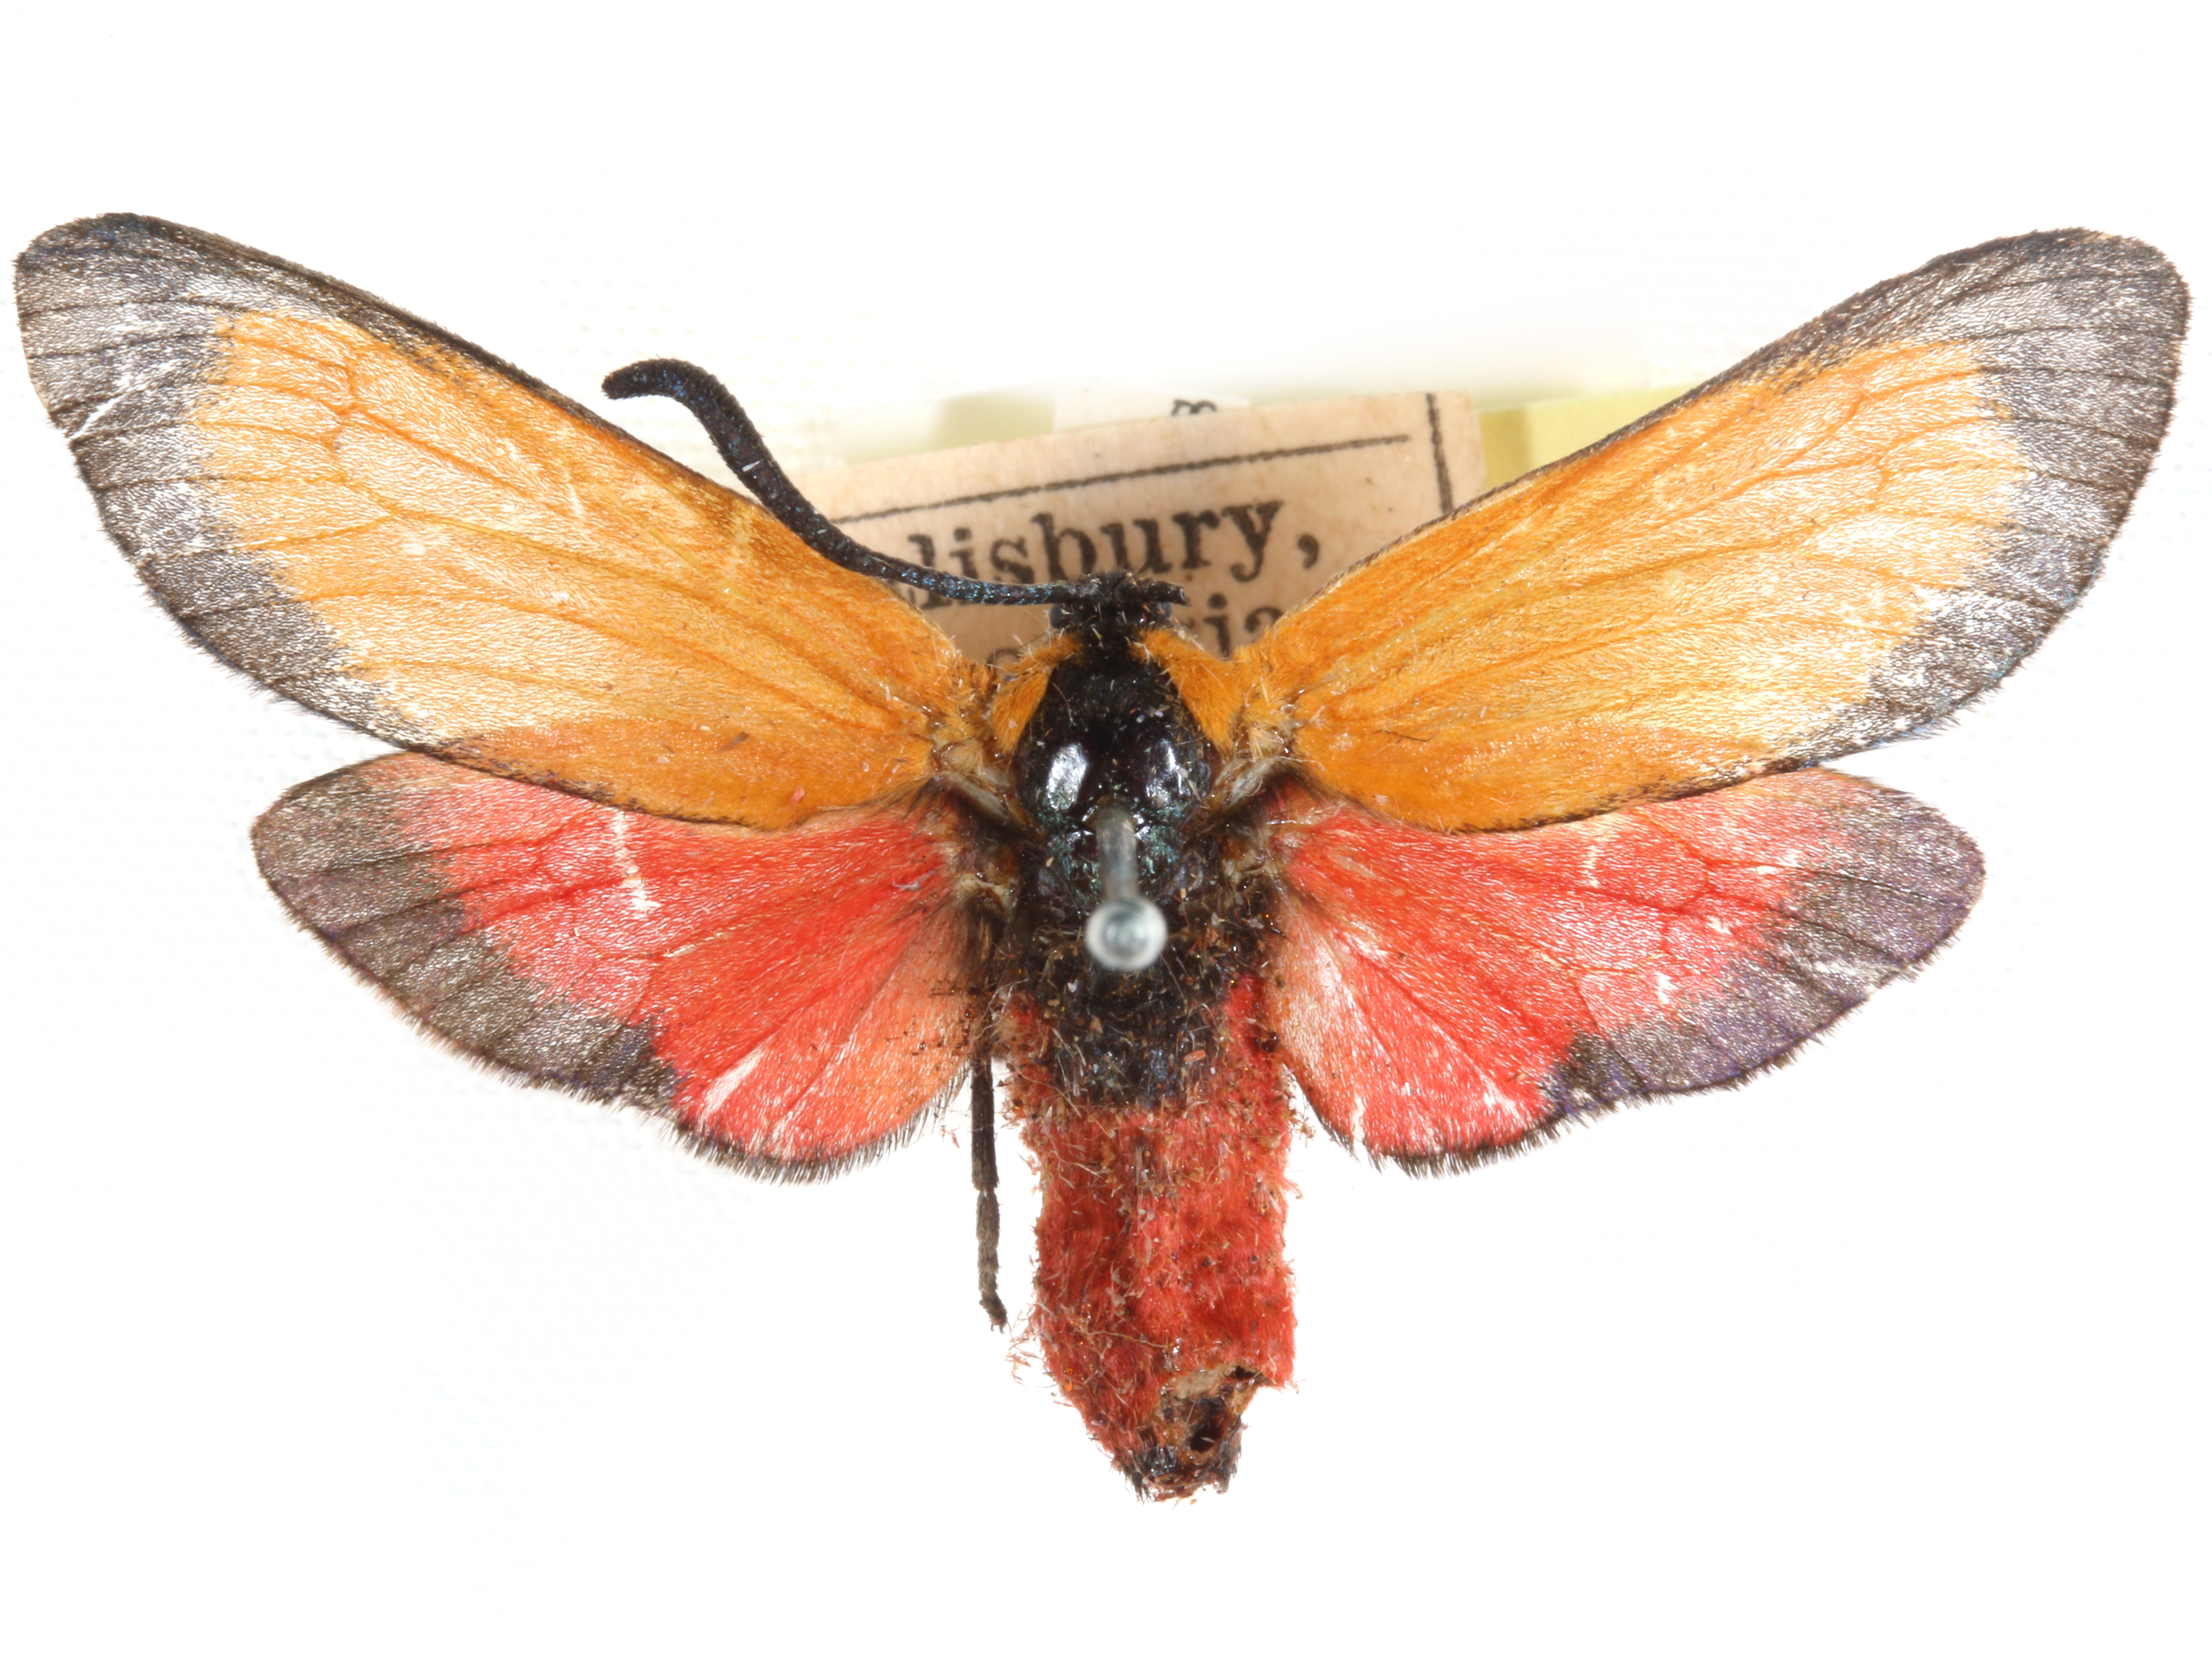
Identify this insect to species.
Epiorna ochreipennis
